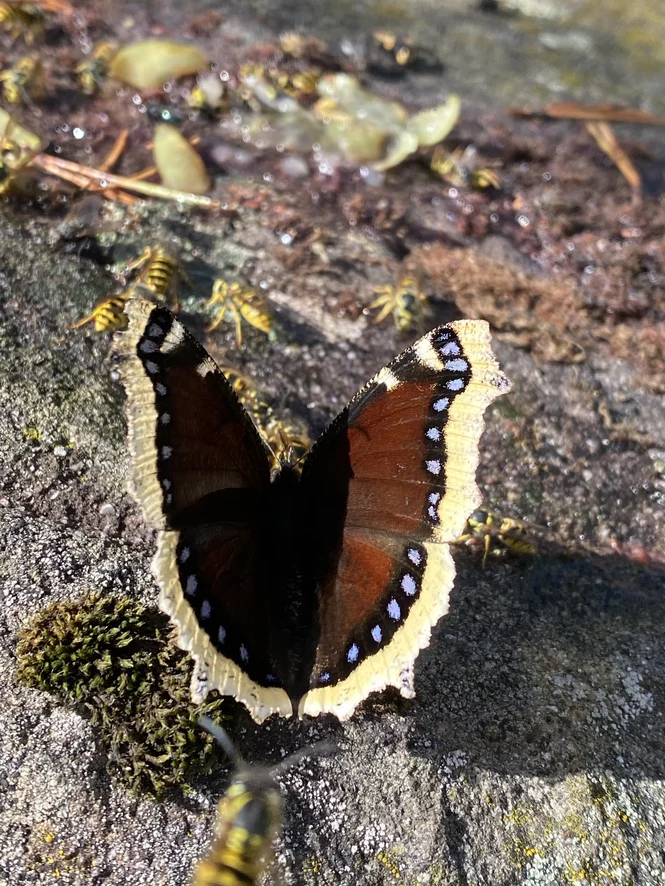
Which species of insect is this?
Nymphalis antiopa
